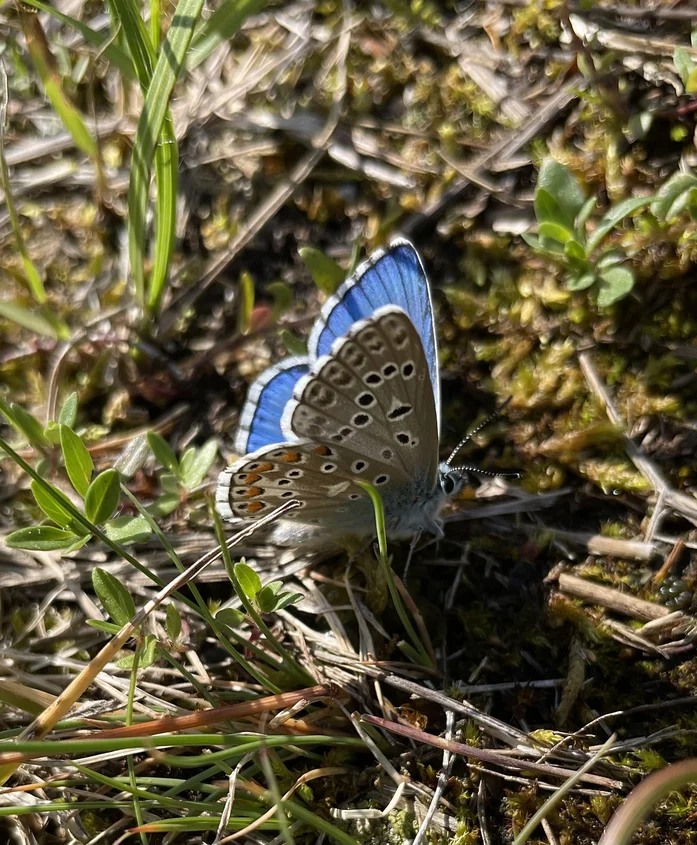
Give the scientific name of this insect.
Lysandra bellargus
